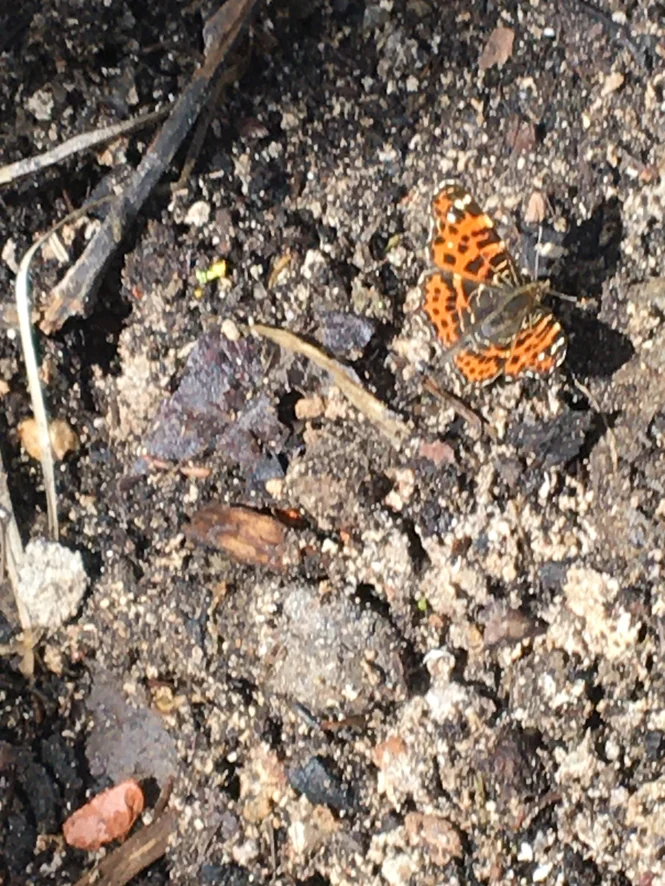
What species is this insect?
Araschnia levana
